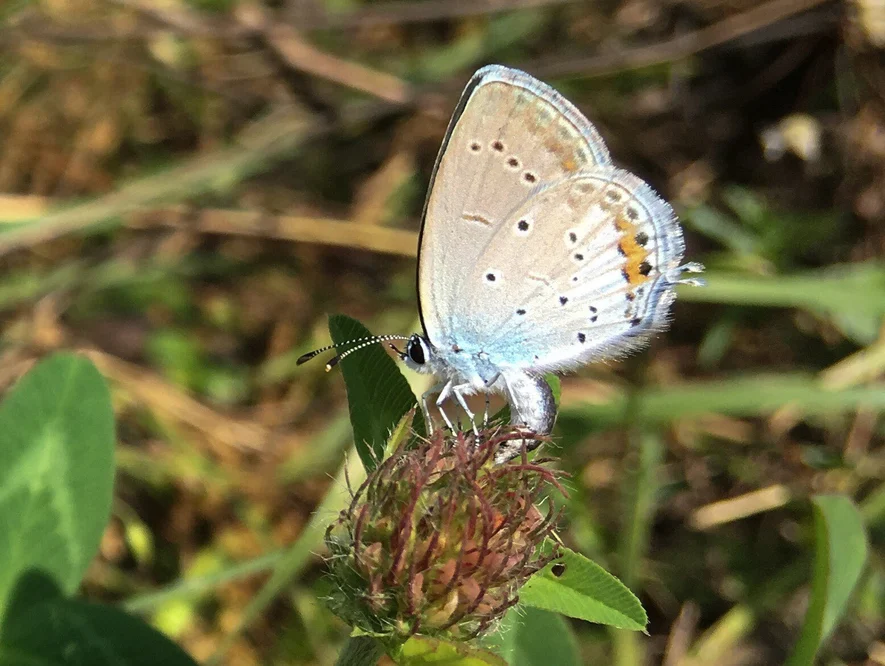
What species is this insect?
Cupido argiades (also Elkalyce argiades)
